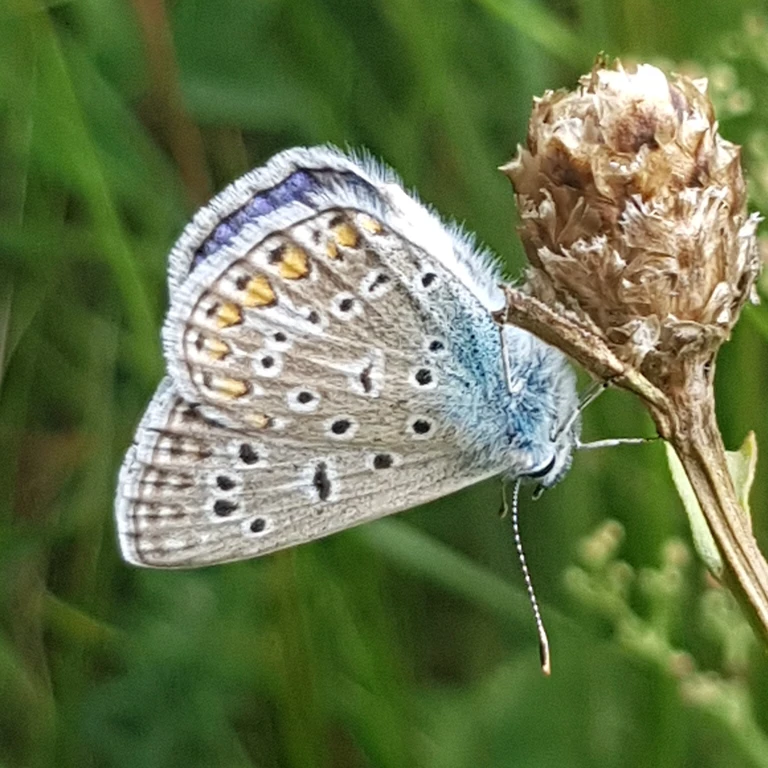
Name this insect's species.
Polyommatus icarus
